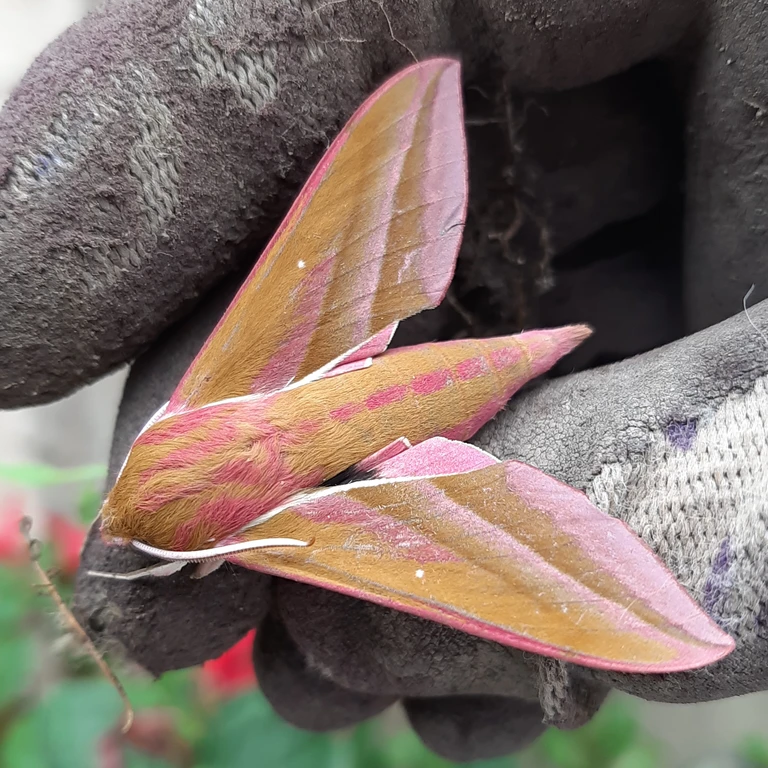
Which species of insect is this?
Deilephila elpenor
